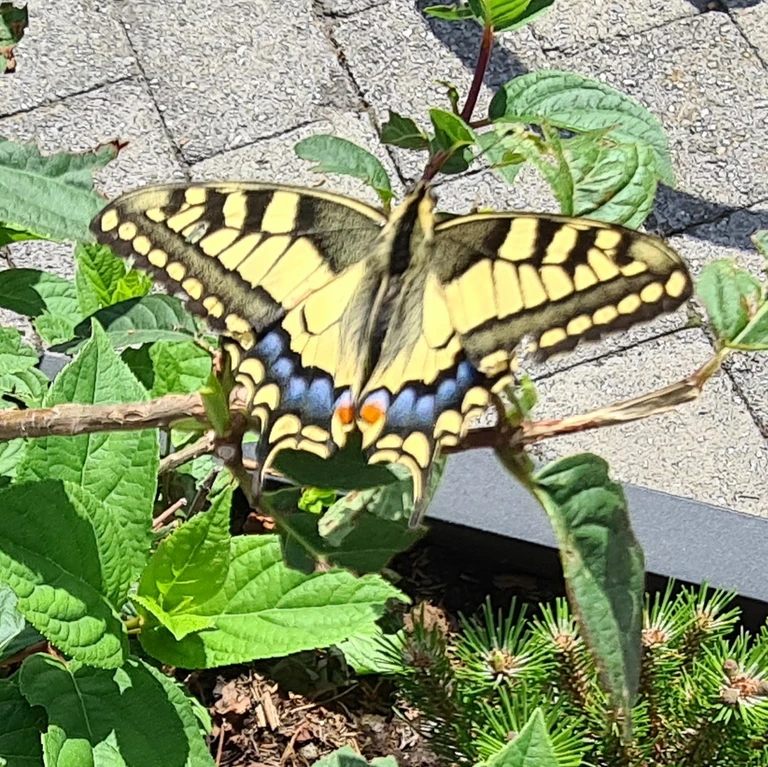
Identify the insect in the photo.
Papilio machaon
